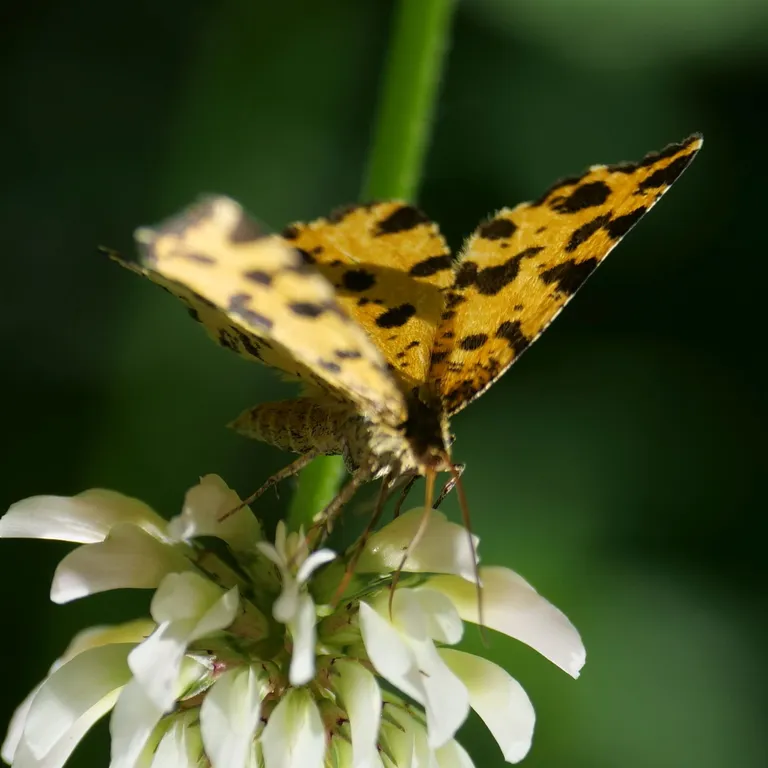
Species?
Pseudopanthera macularia
